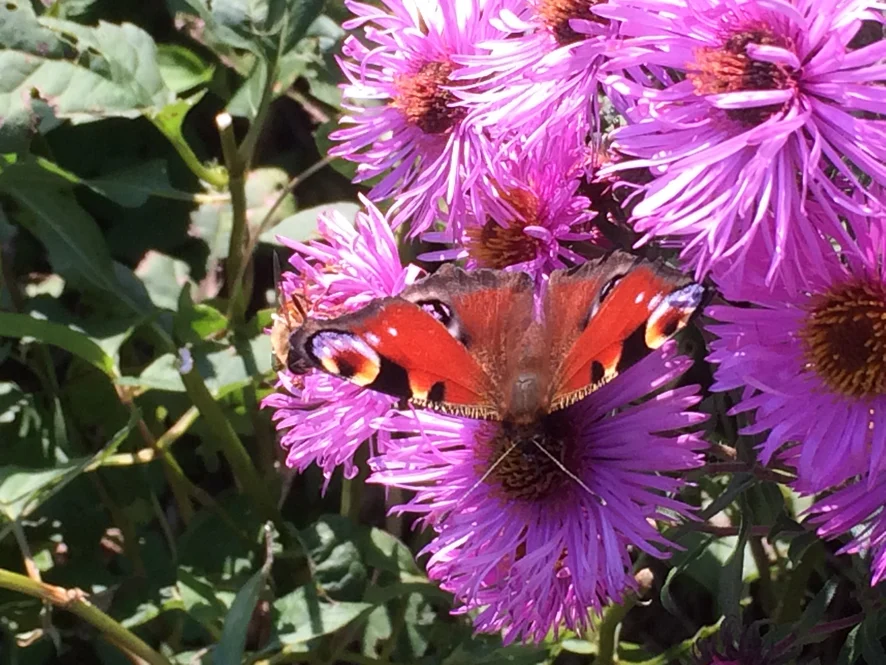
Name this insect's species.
Aglais io
